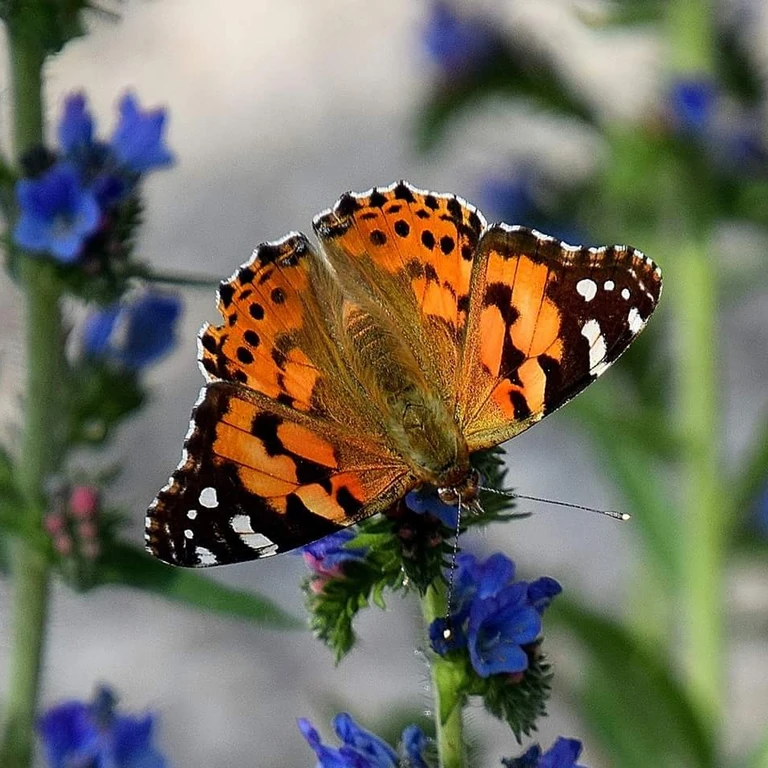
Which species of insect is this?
Vanessa cardui
